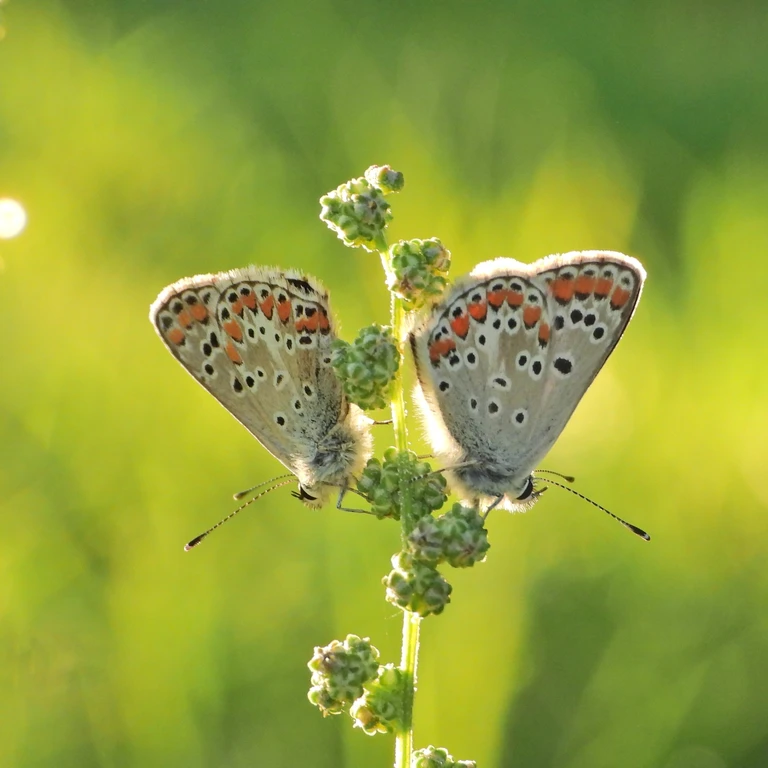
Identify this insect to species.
Aricia agestis/artaxerxes
